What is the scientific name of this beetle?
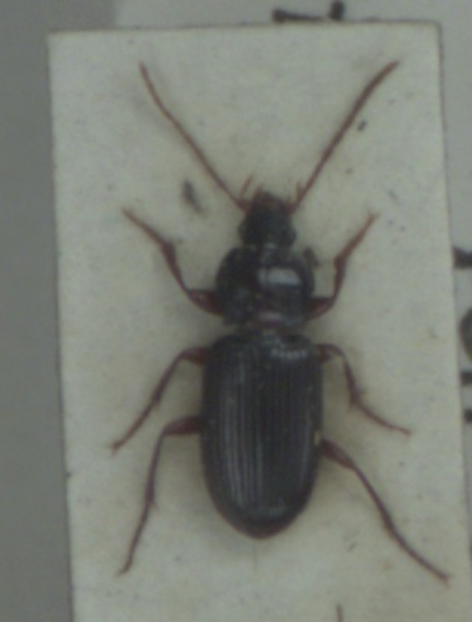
Pedius longicollis
